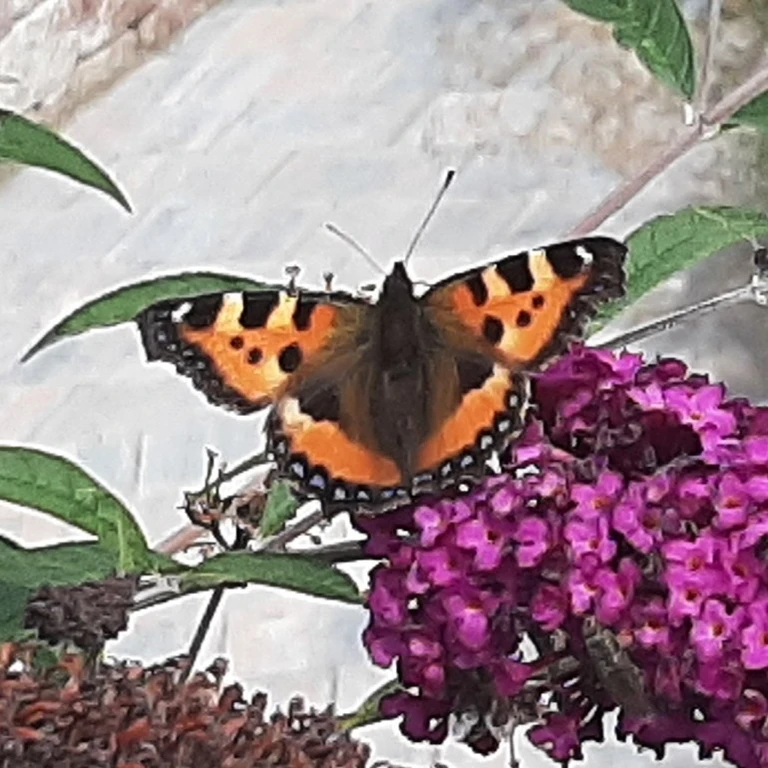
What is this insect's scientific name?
Aglais urticae
